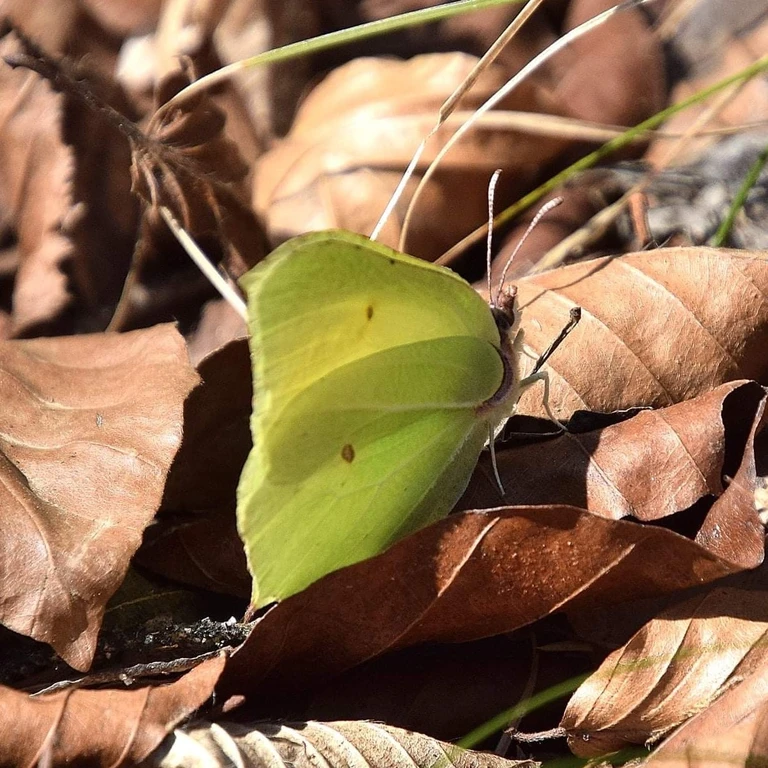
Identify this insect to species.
Gonepteryx rhamni
